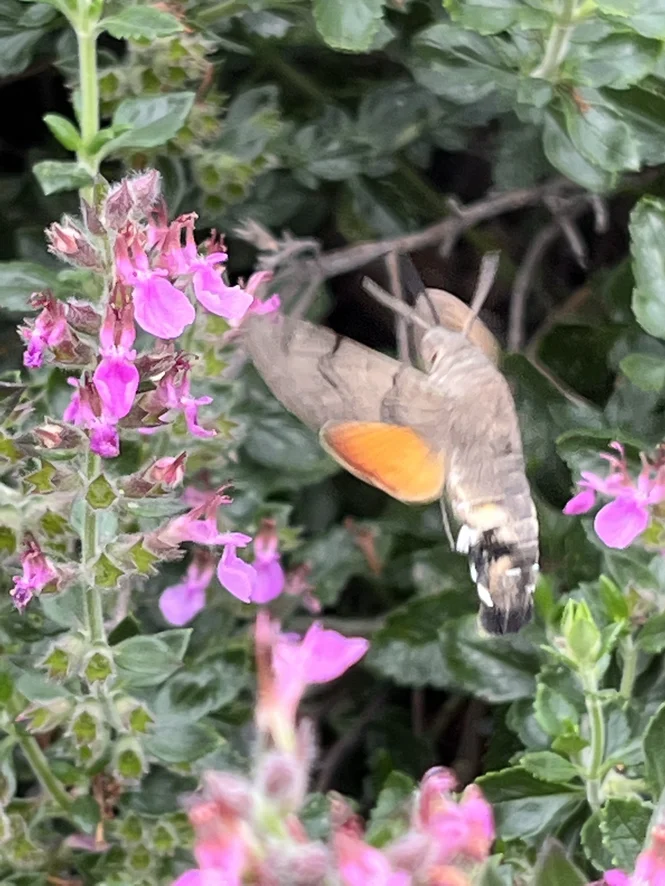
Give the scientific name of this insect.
Macroglossum stellatarum
